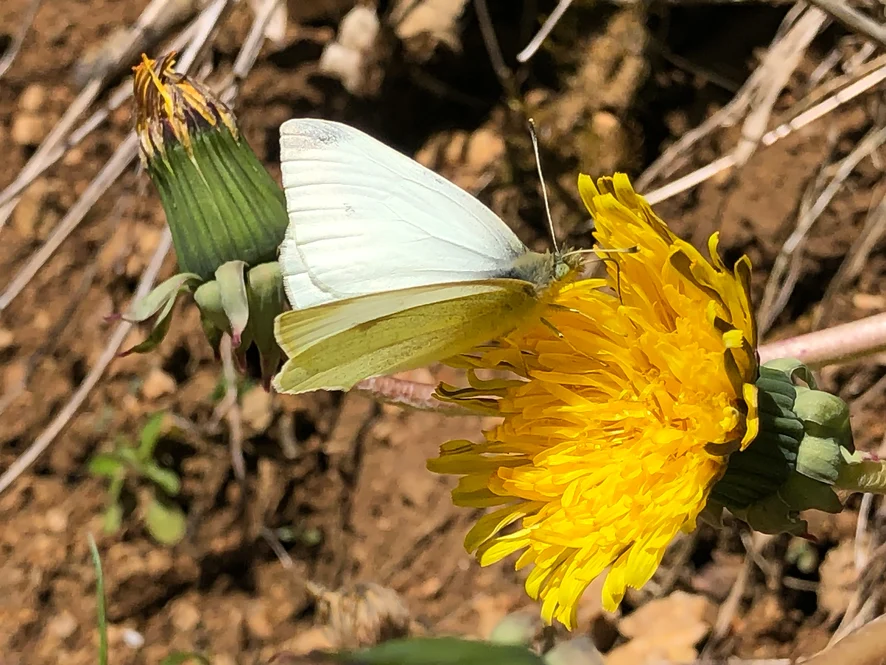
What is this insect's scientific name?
Pieris rapae
